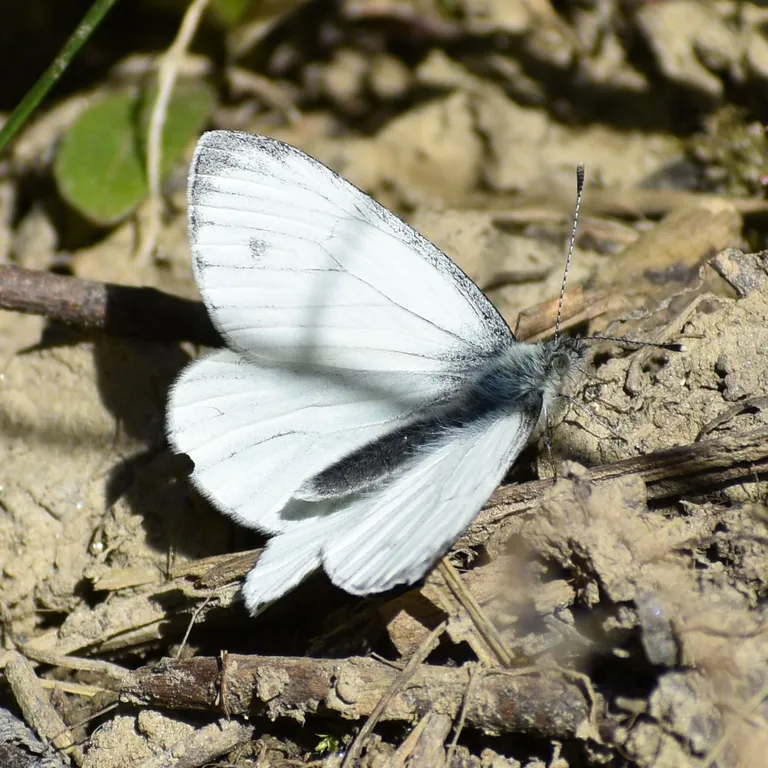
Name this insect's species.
Pieris napi
